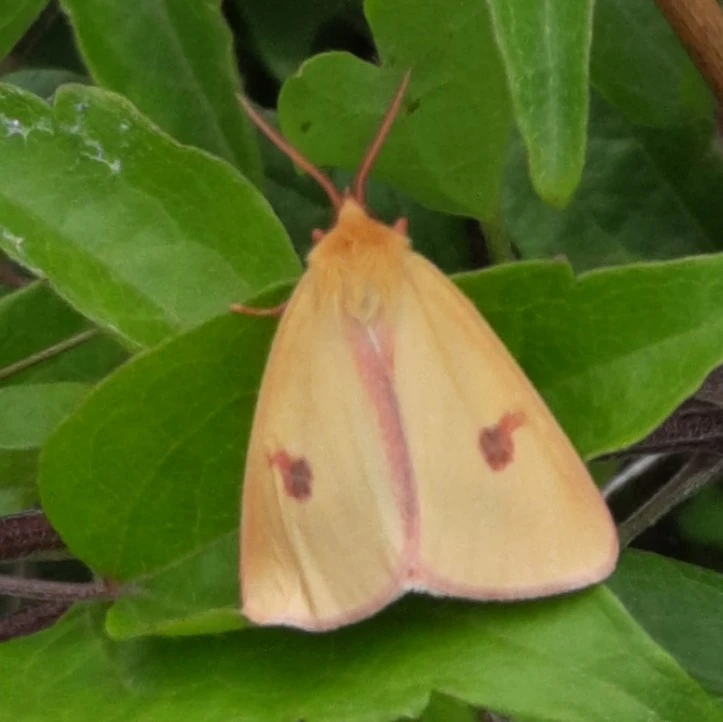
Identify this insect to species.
Diacrisia sannio
